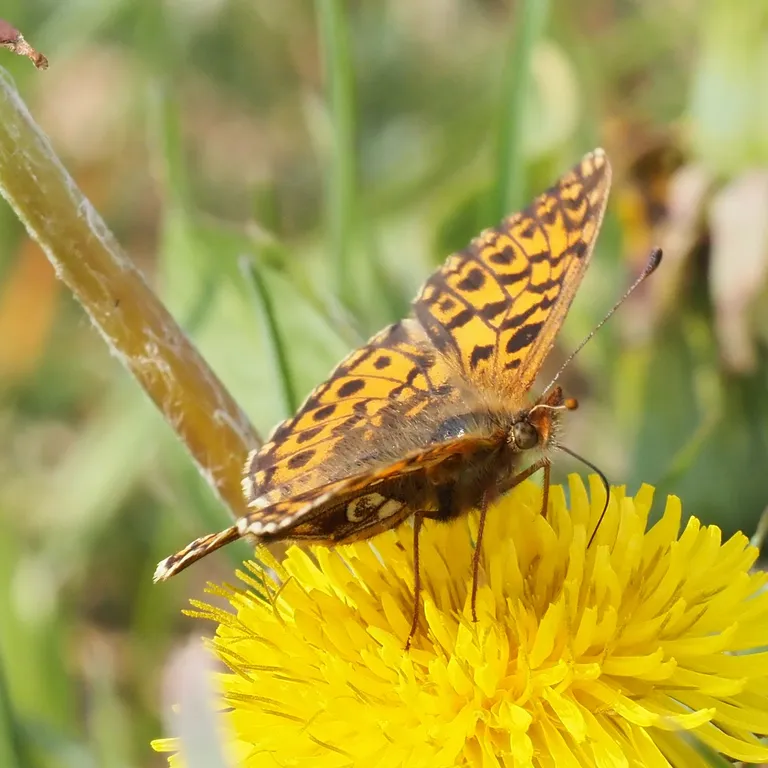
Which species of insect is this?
Boloria dia
